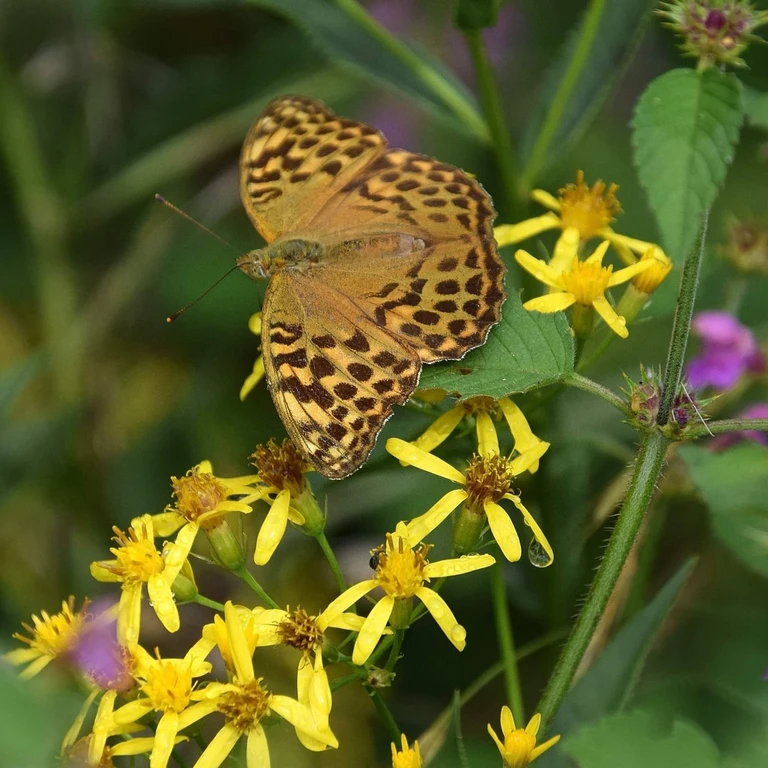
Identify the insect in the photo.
Argynnis paphia
